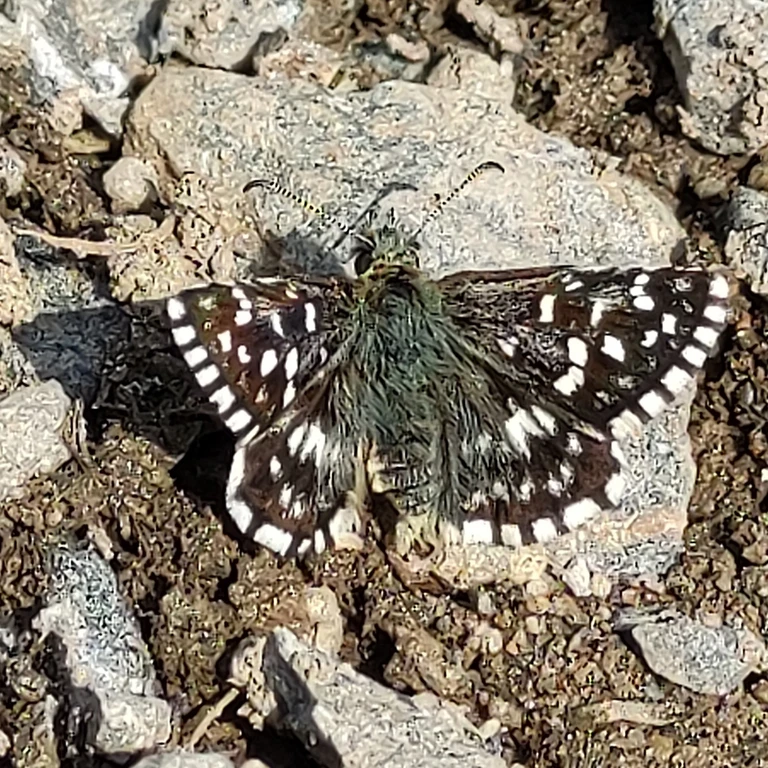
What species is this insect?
Pyrgus malvae
